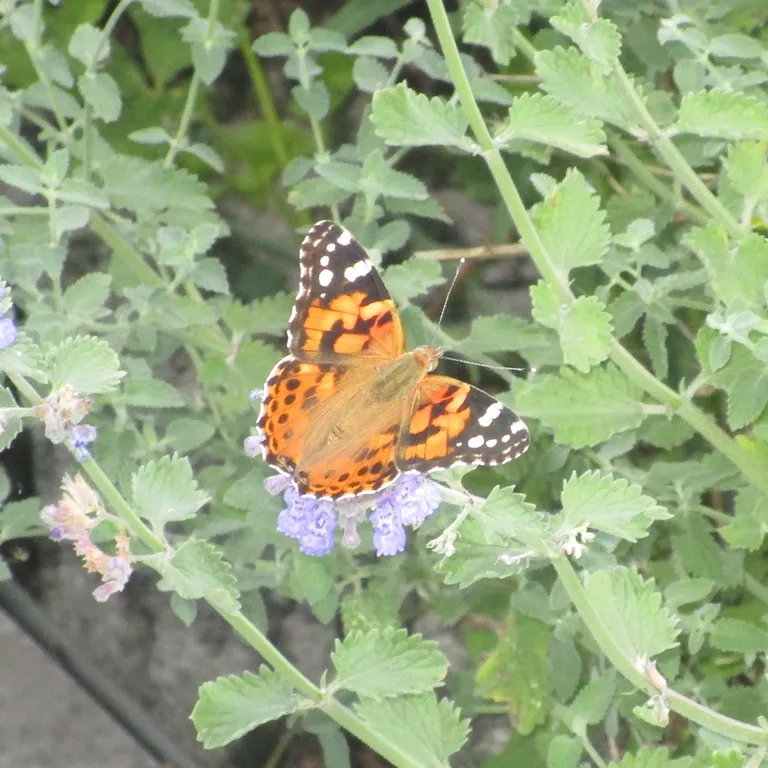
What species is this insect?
Vanessa cardui
